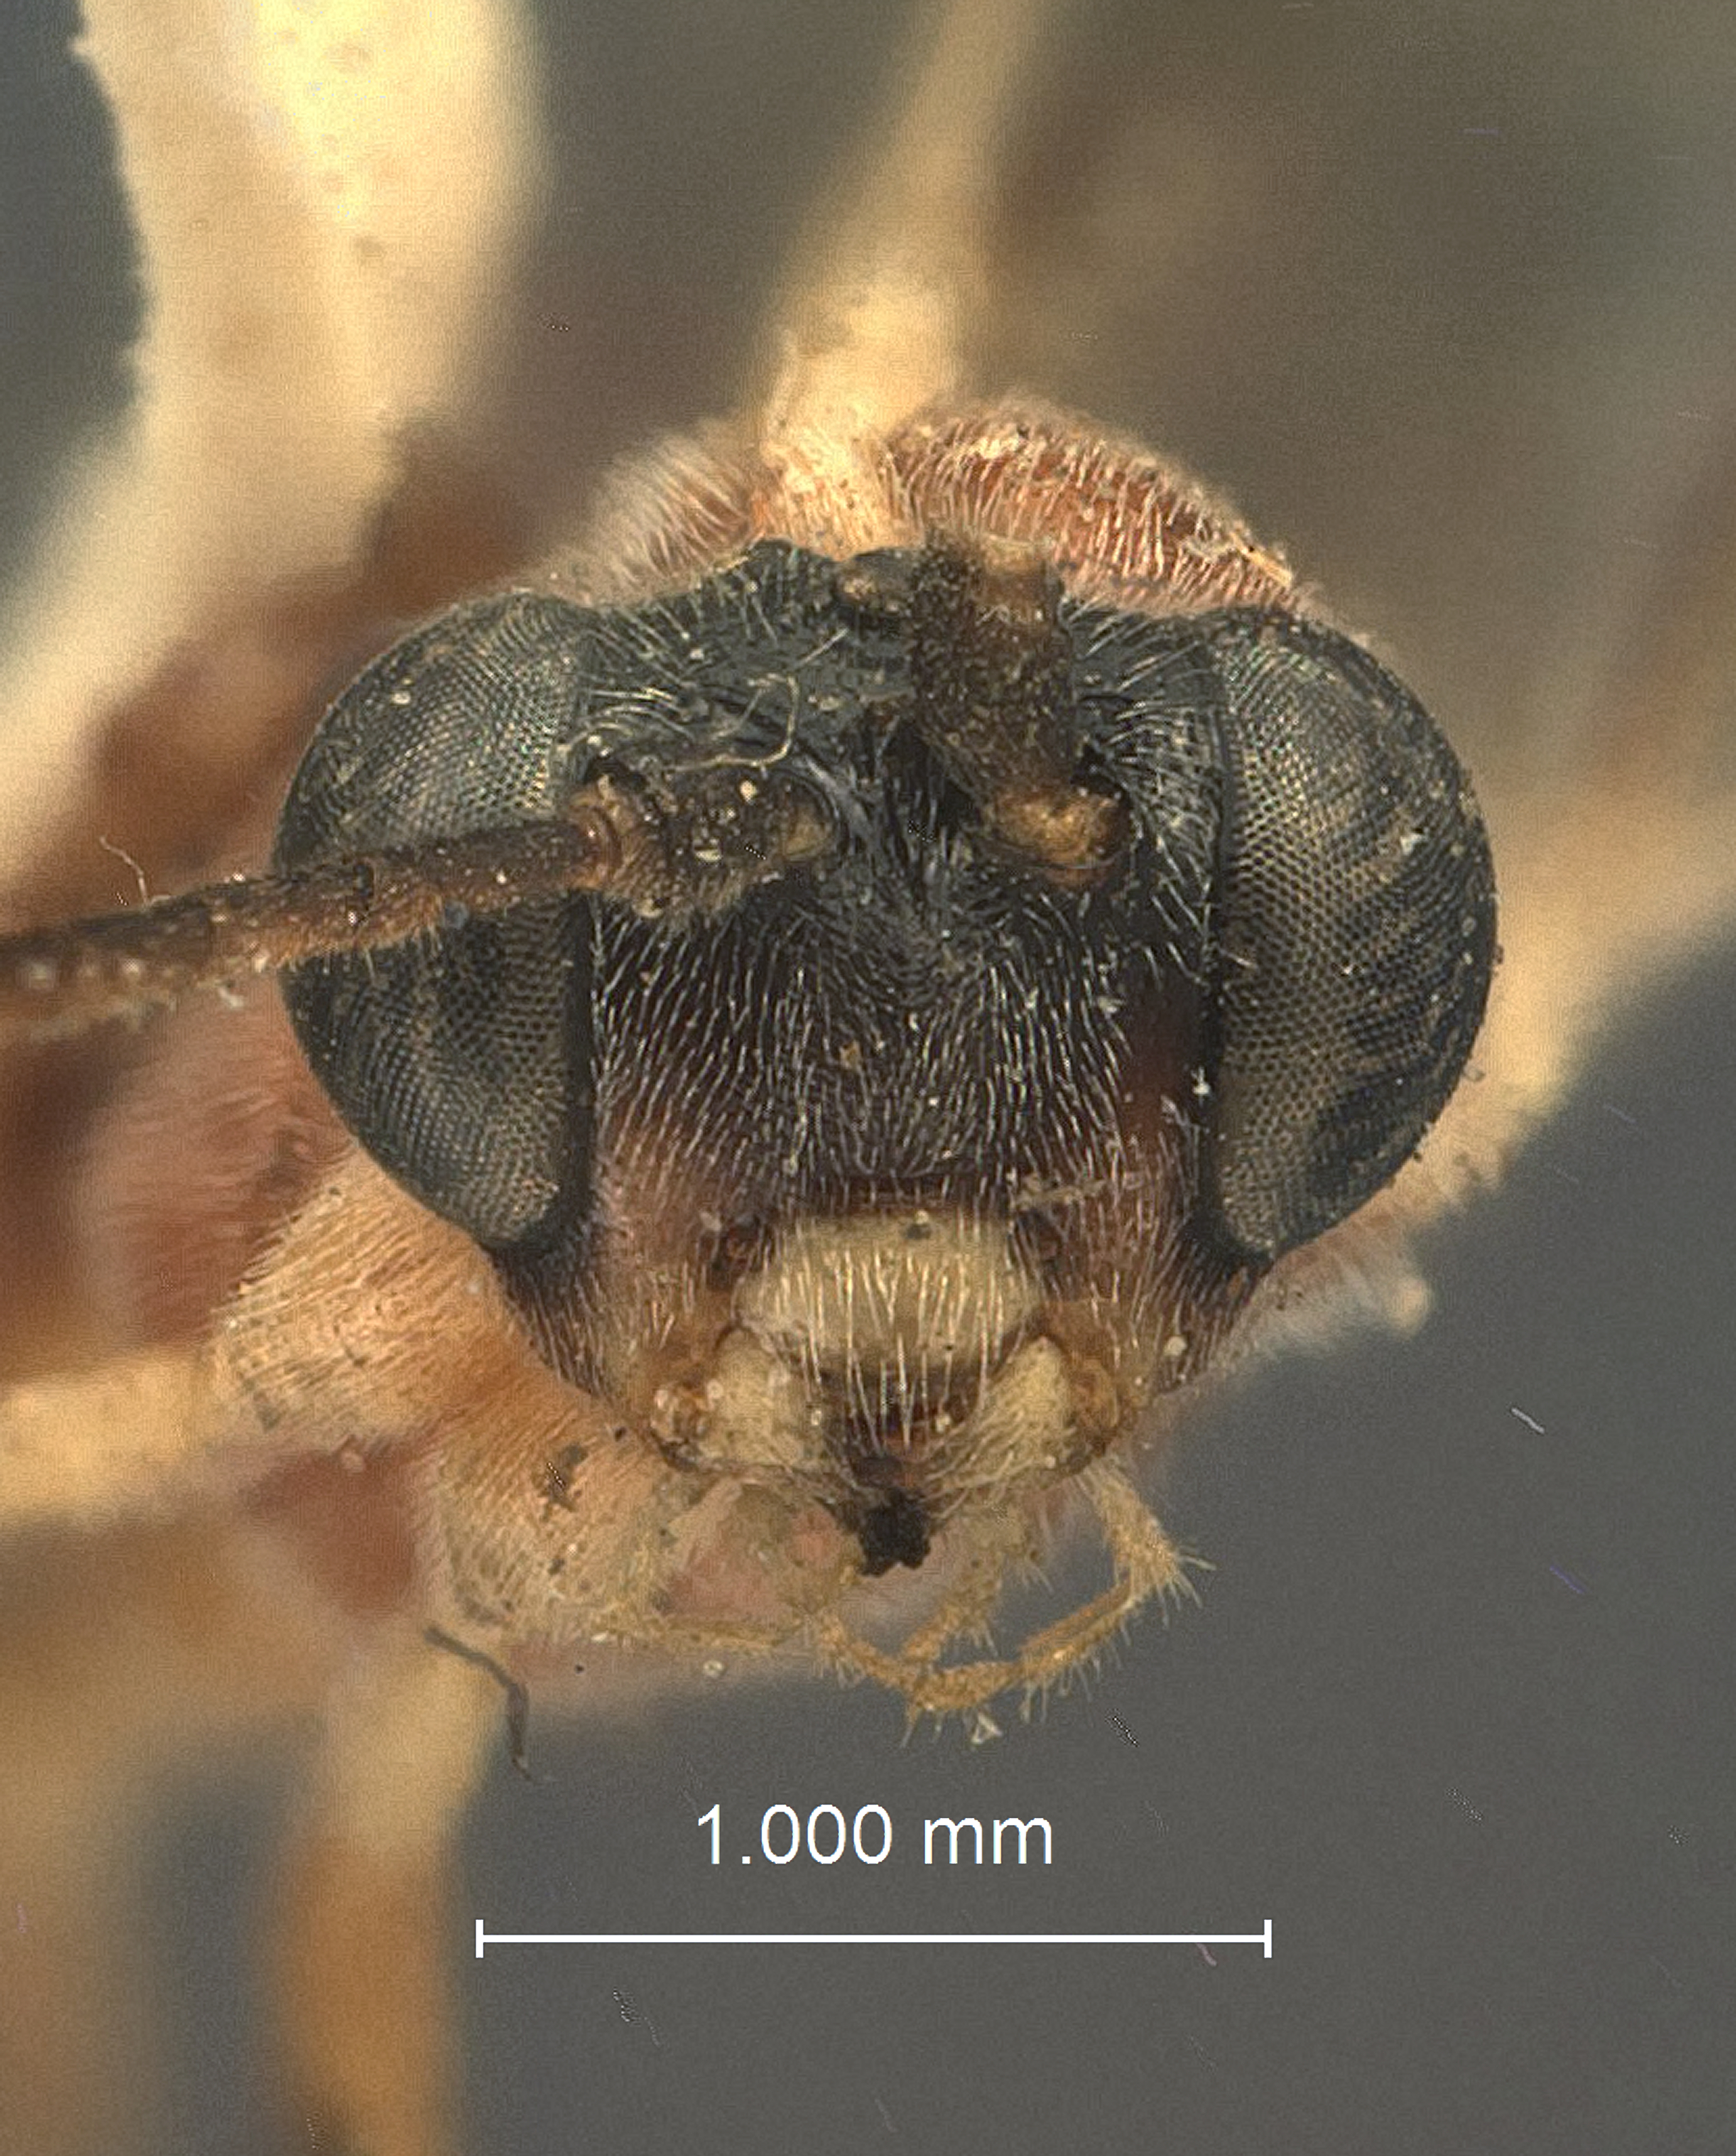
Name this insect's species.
Glypta anagulata
